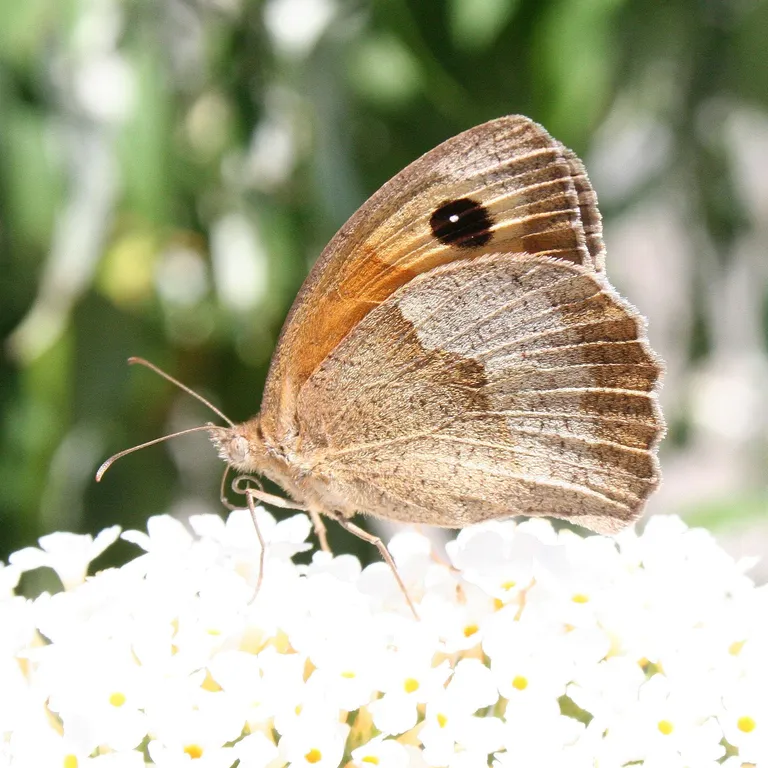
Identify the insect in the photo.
Maniola jurtina
